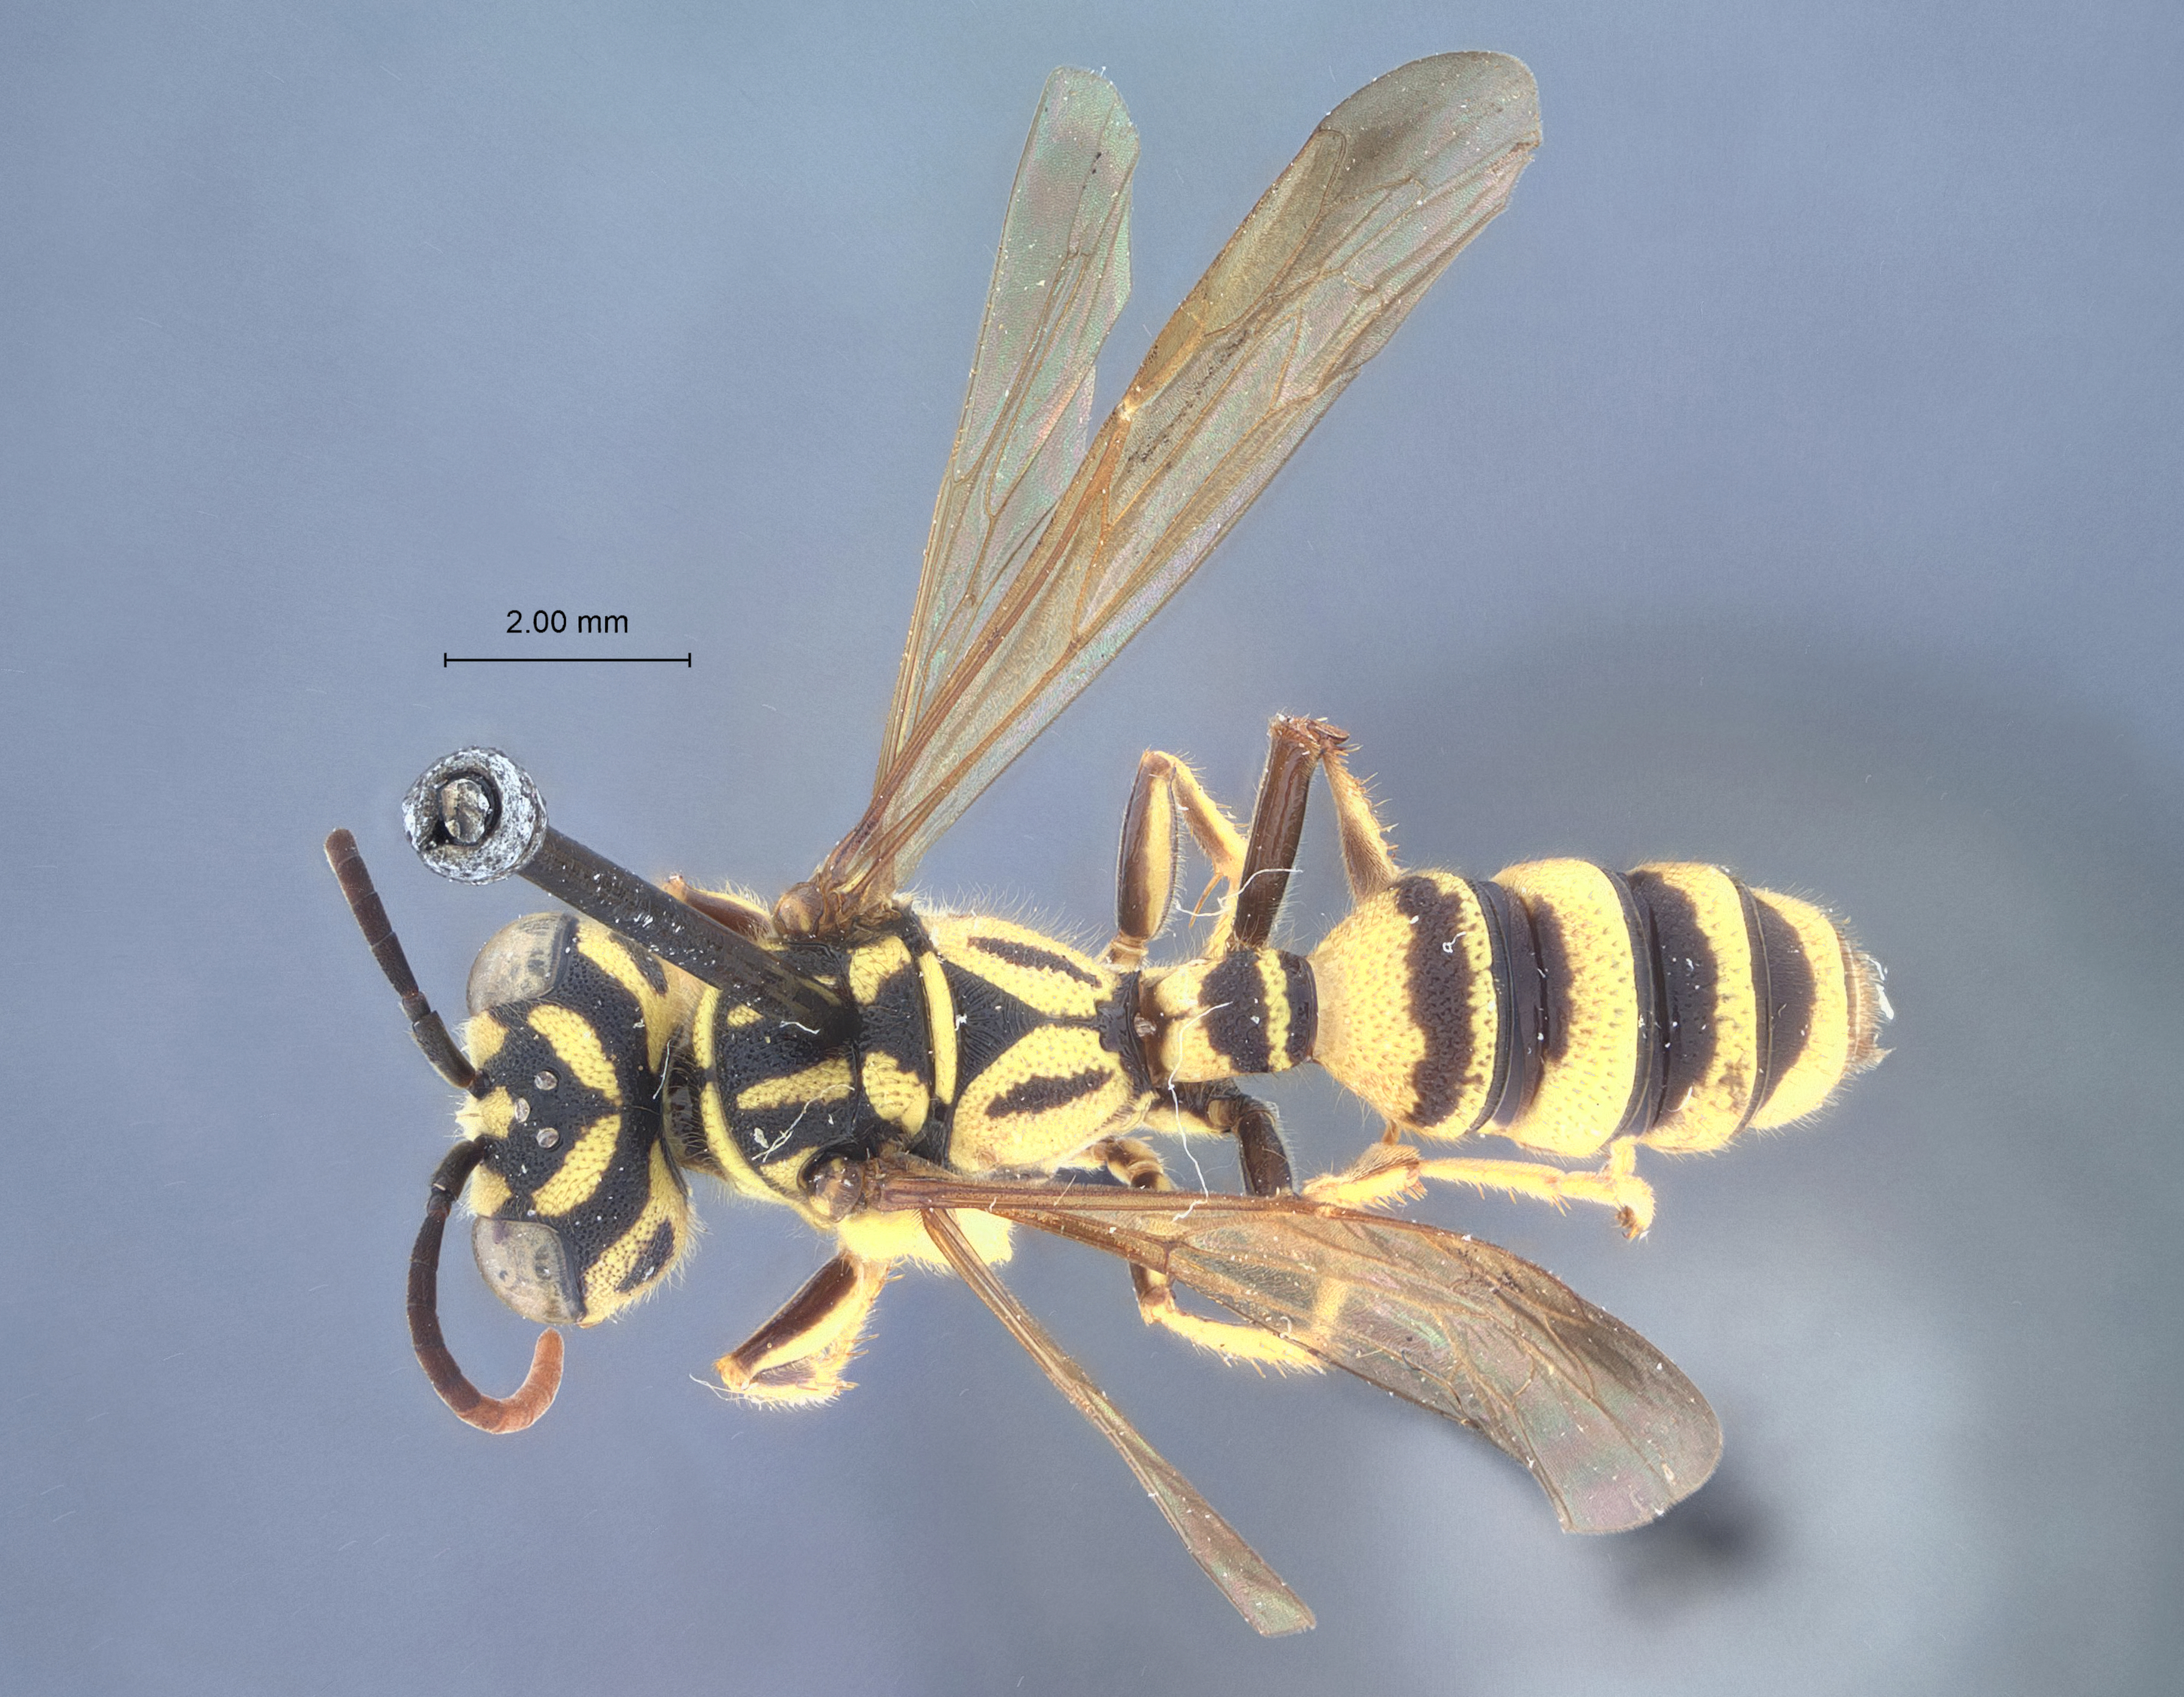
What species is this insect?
Cerceris rutonigra
